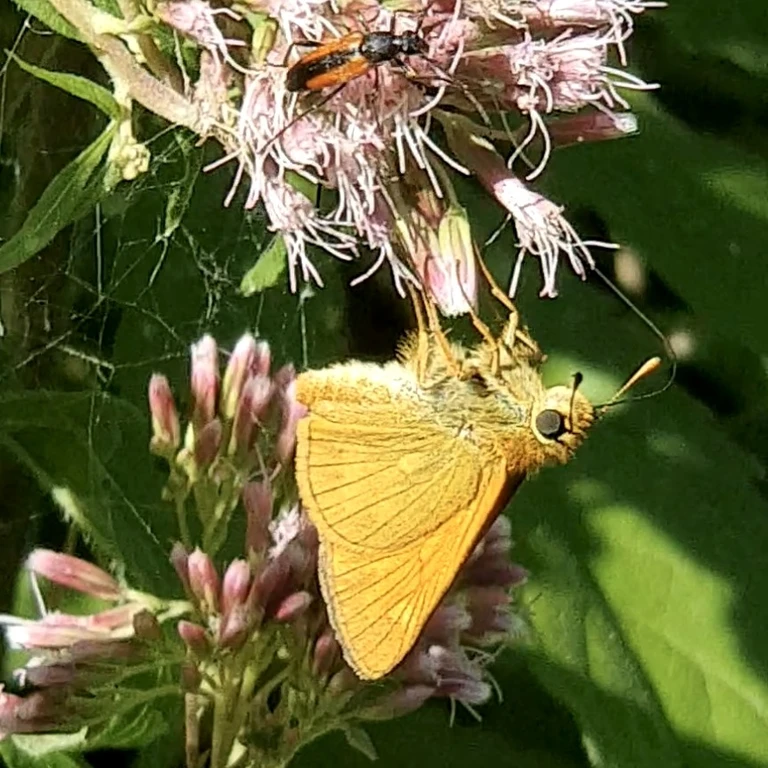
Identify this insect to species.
Ochlodes sylvanus (also Ochlodes venata)
